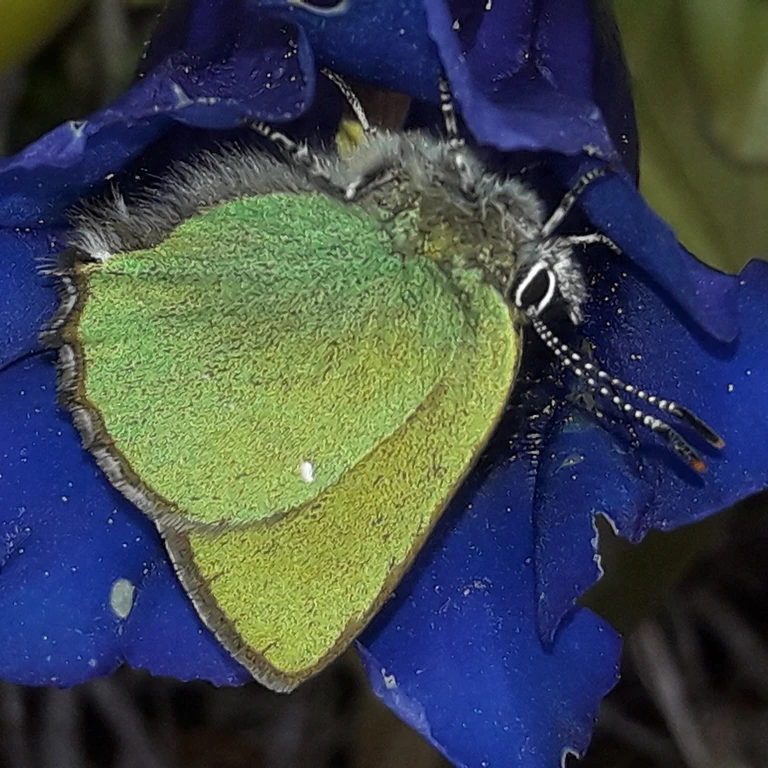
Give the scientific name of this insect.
Callophrys rubi
